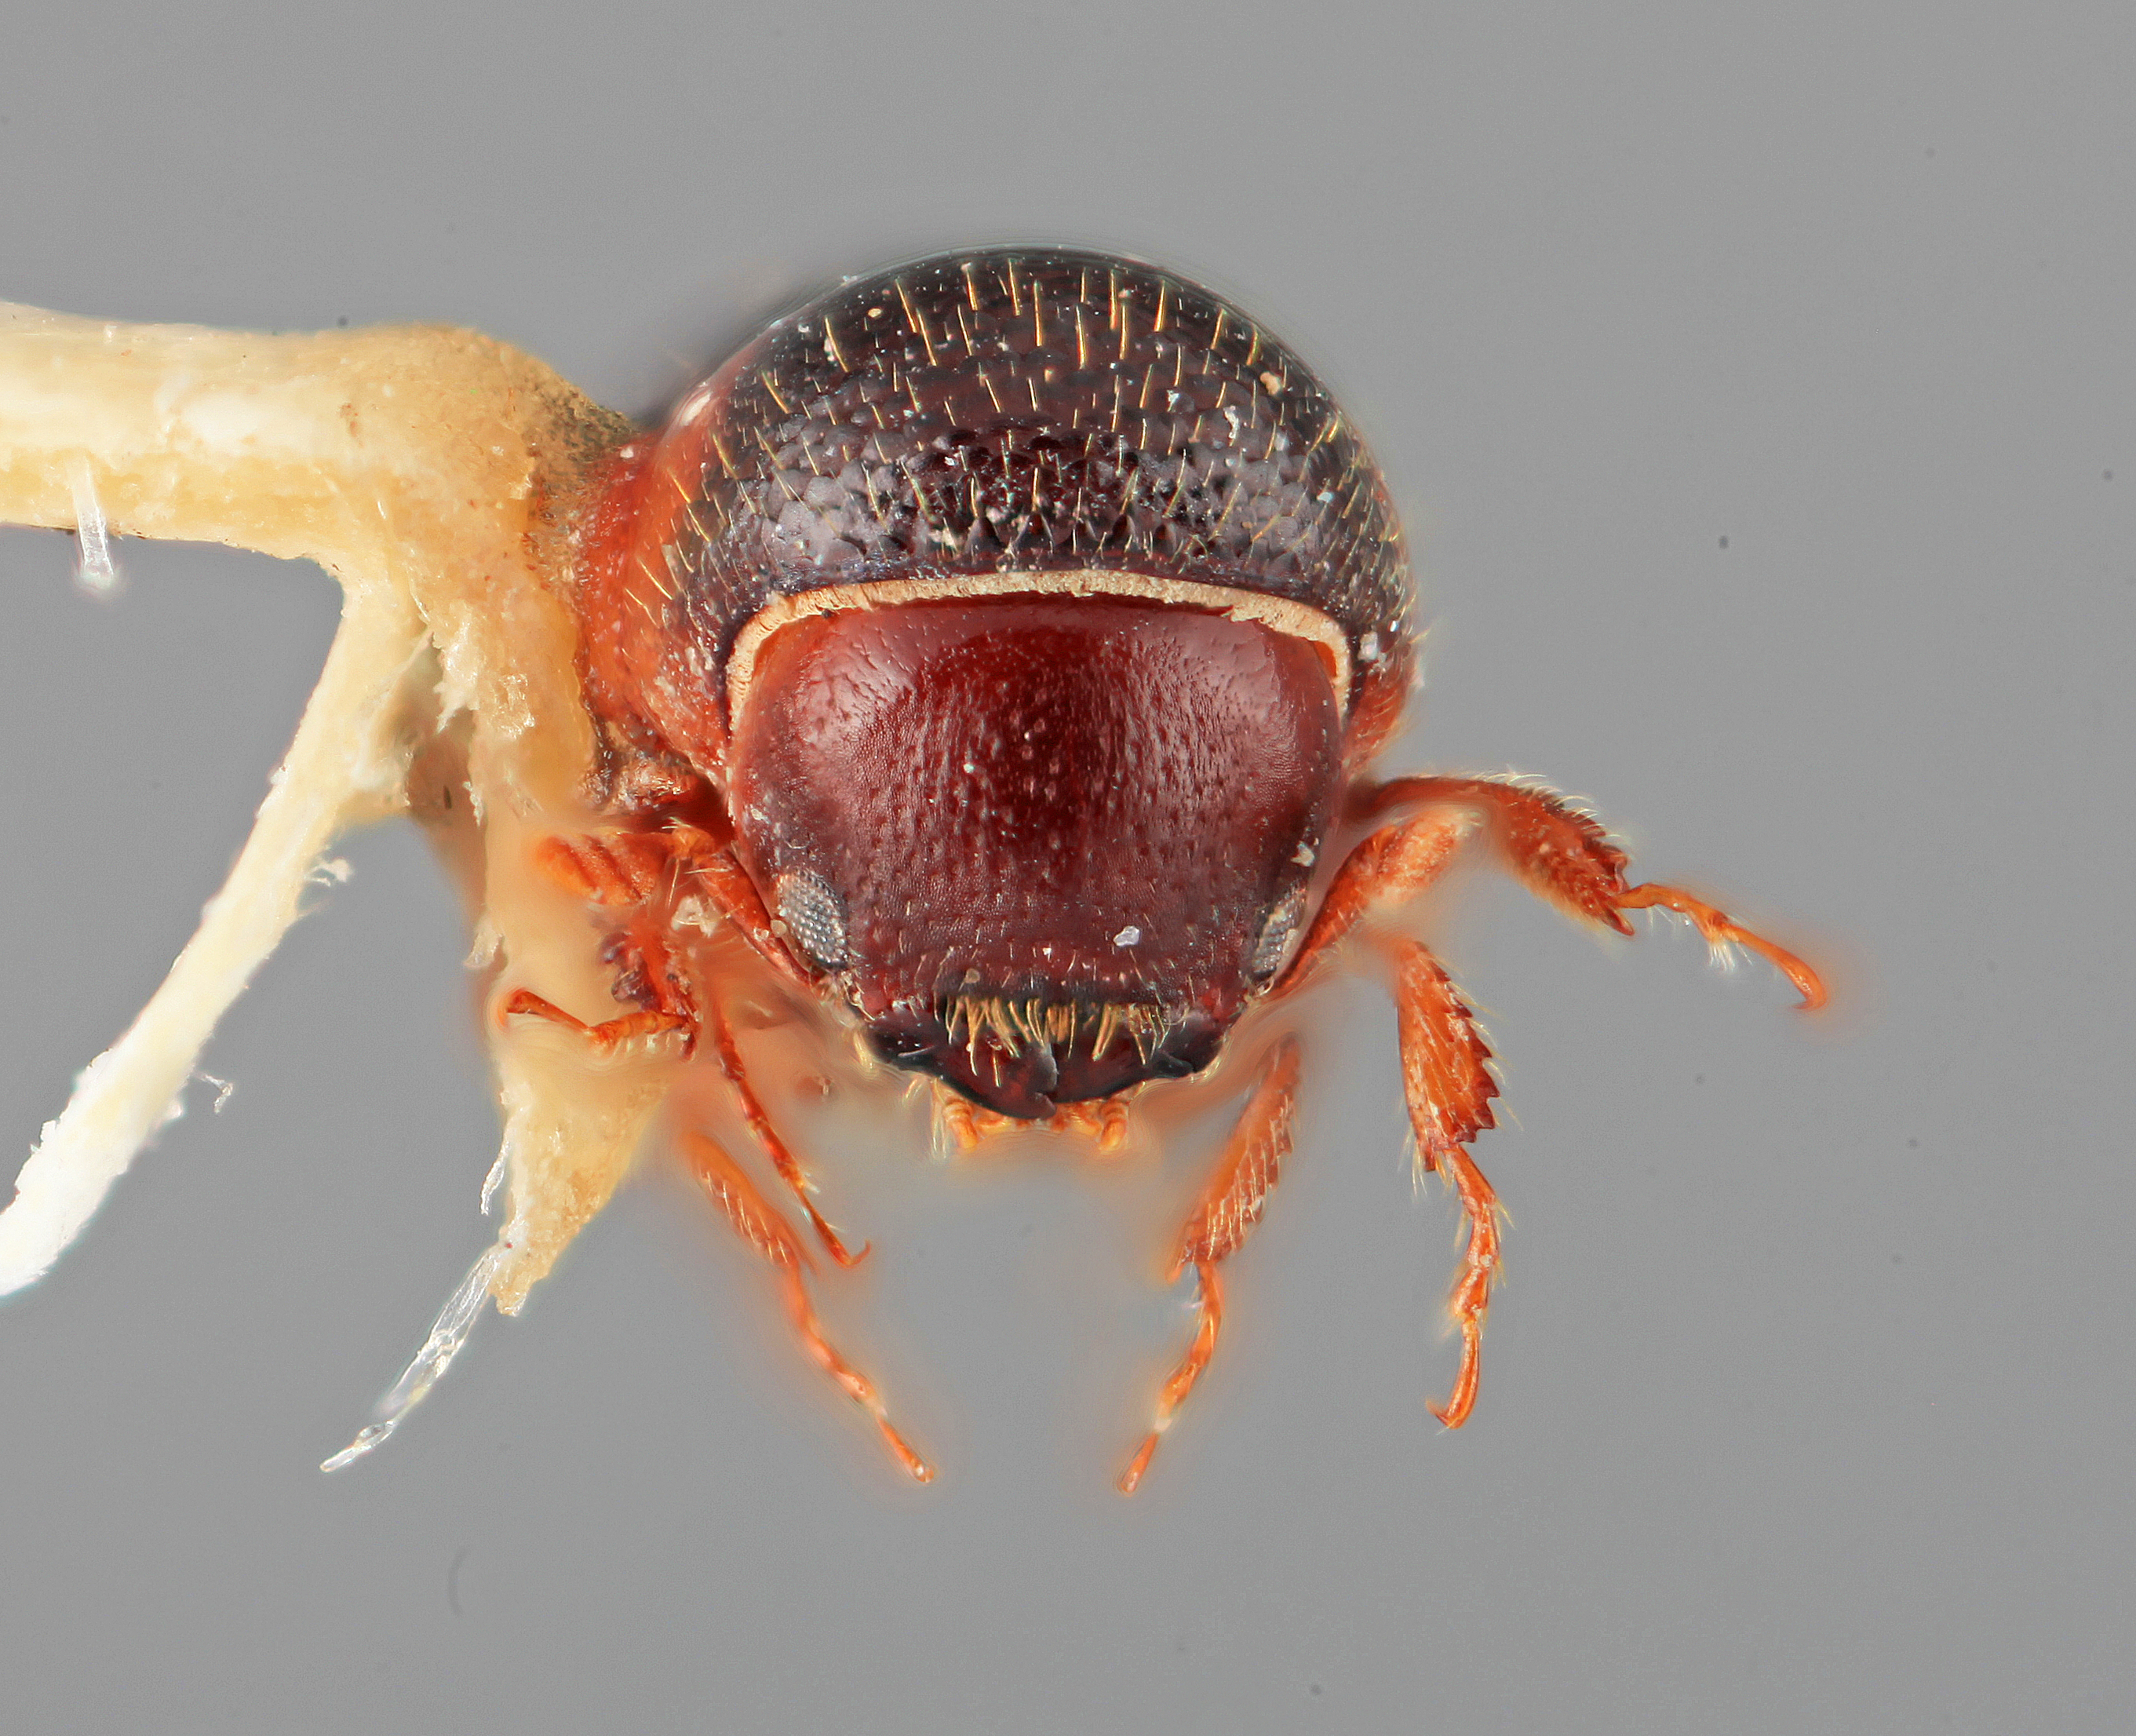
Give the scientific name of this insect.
Monarthrum conversum
